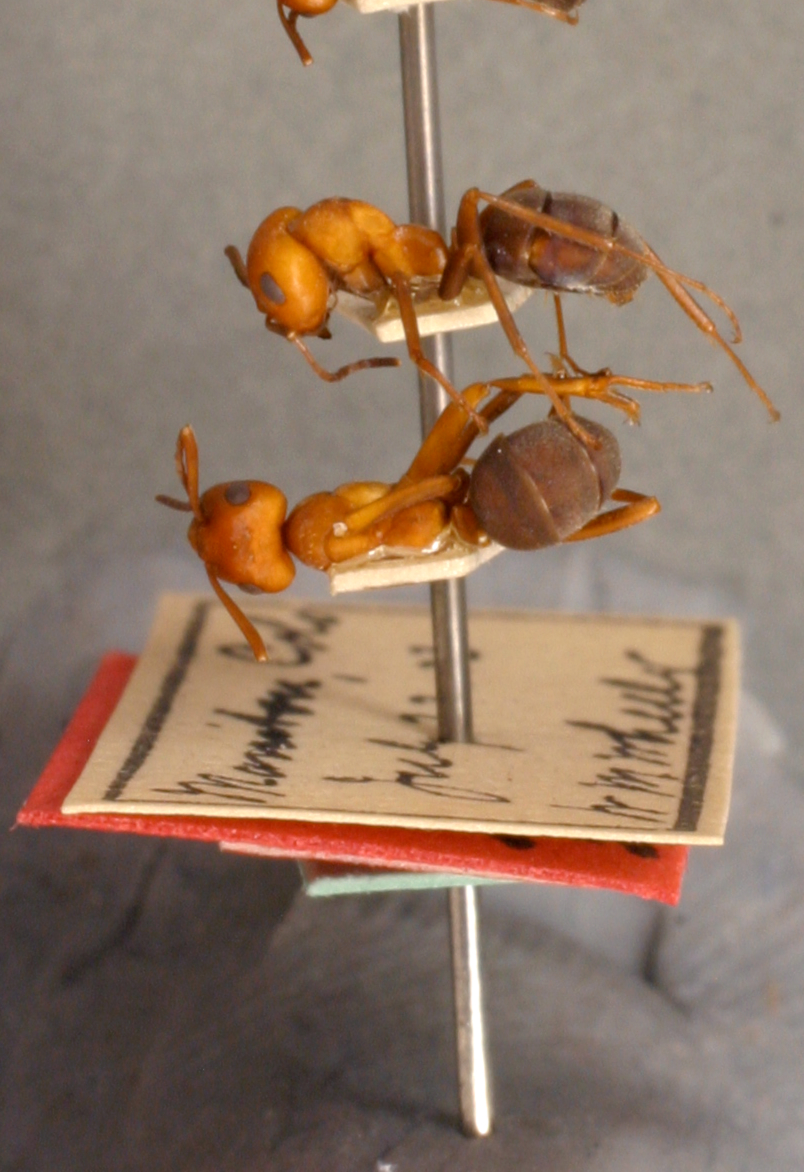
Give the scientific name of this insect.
Formica comata
